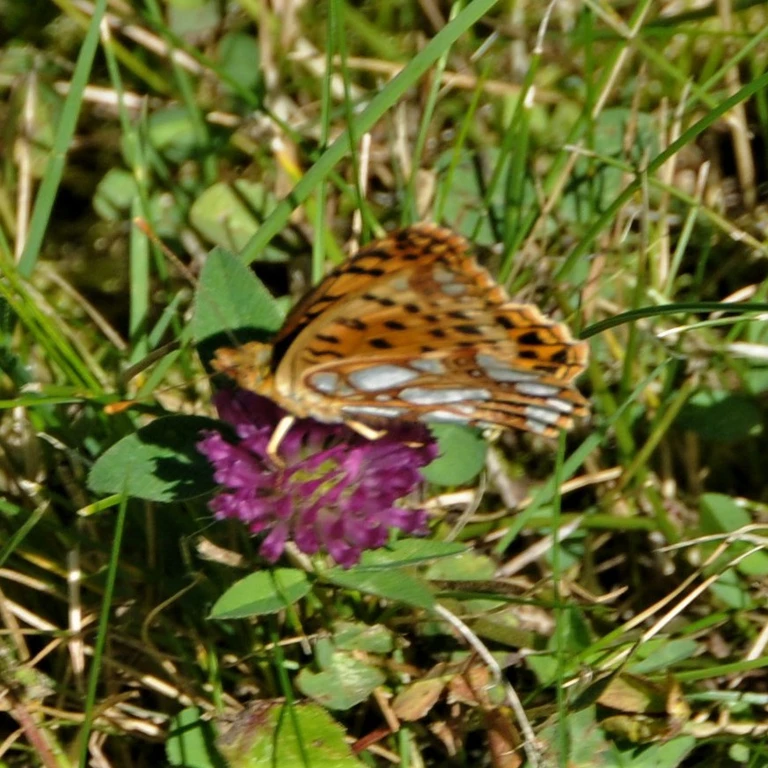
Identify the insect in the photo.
Issoria lathonia
